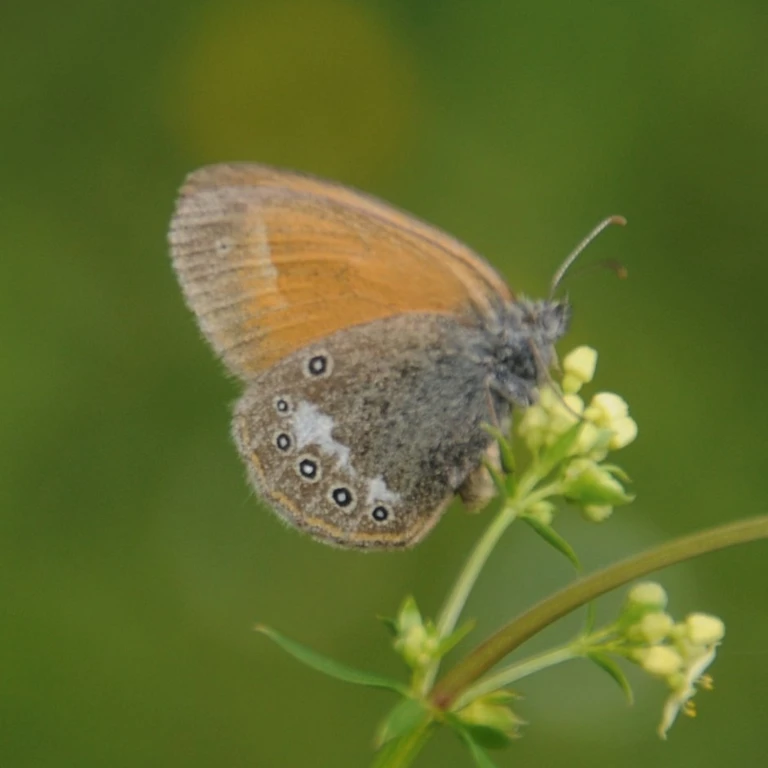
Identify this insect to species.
Coenonympha glycerion (also Coenonympha iphis)
